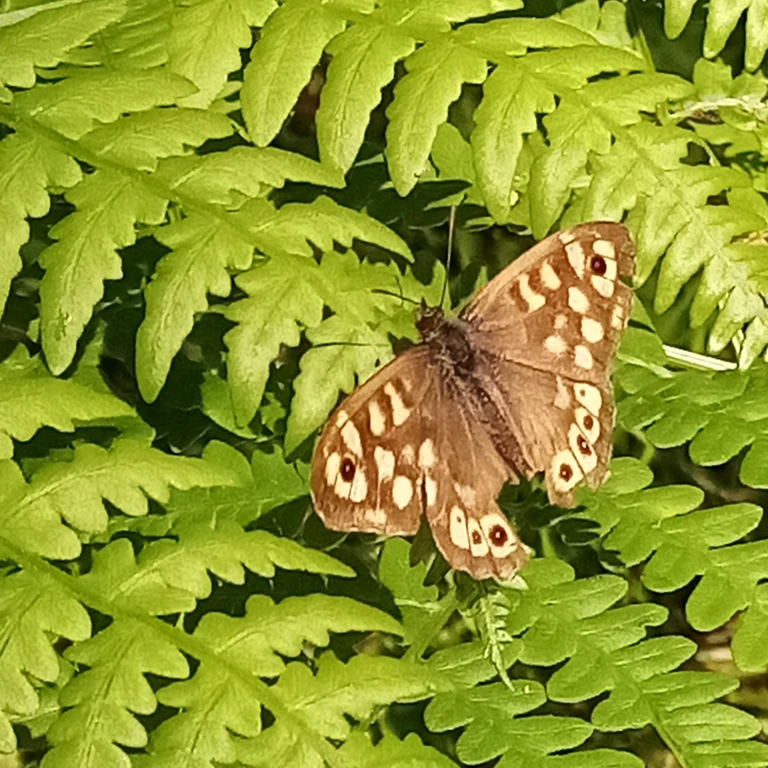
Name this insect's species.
Pararge aegeria
